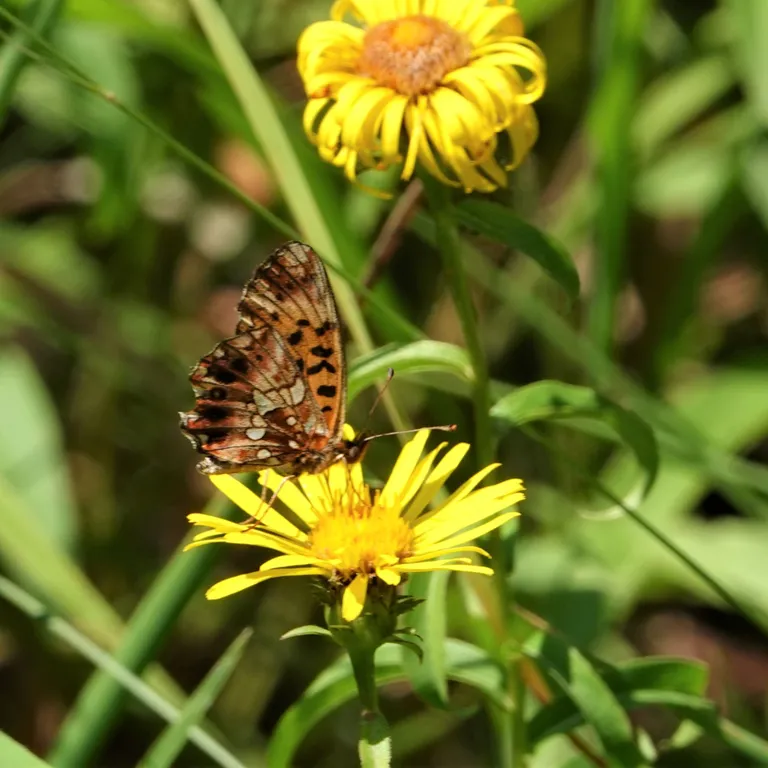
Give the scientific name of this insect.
Boloria dia
